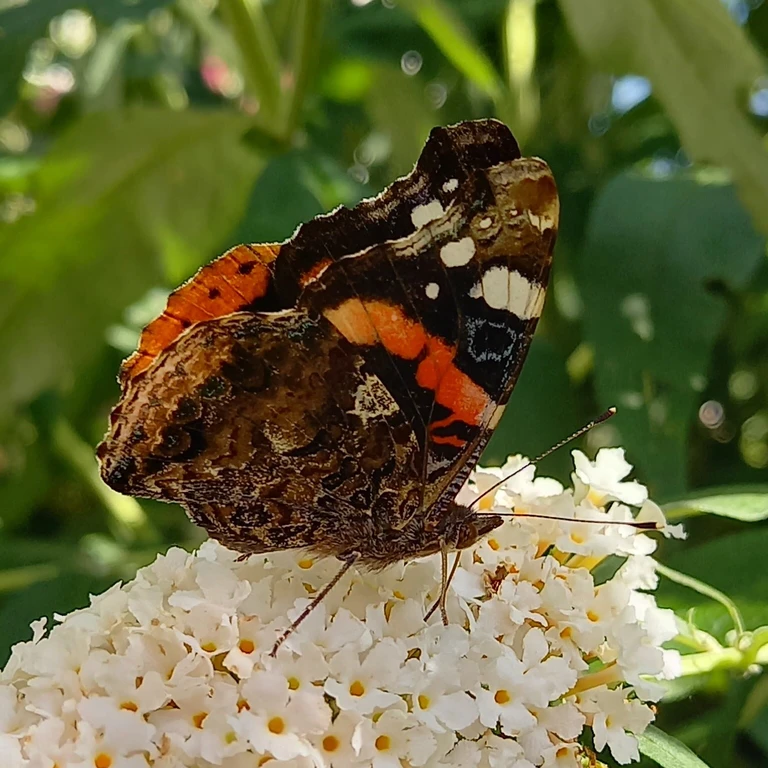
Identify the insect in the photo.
Vanessa atalanta
